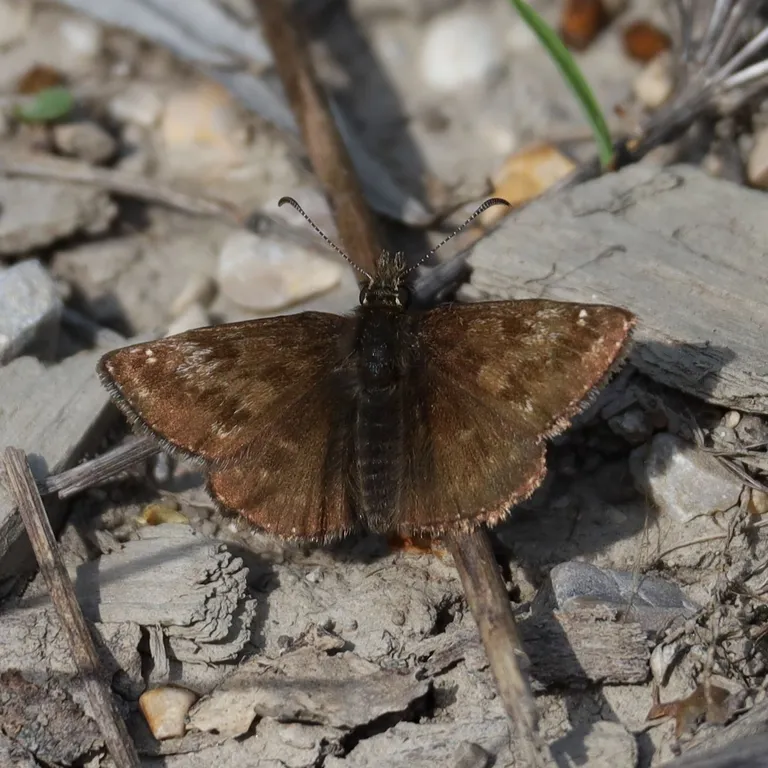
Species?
Erynnis tages
